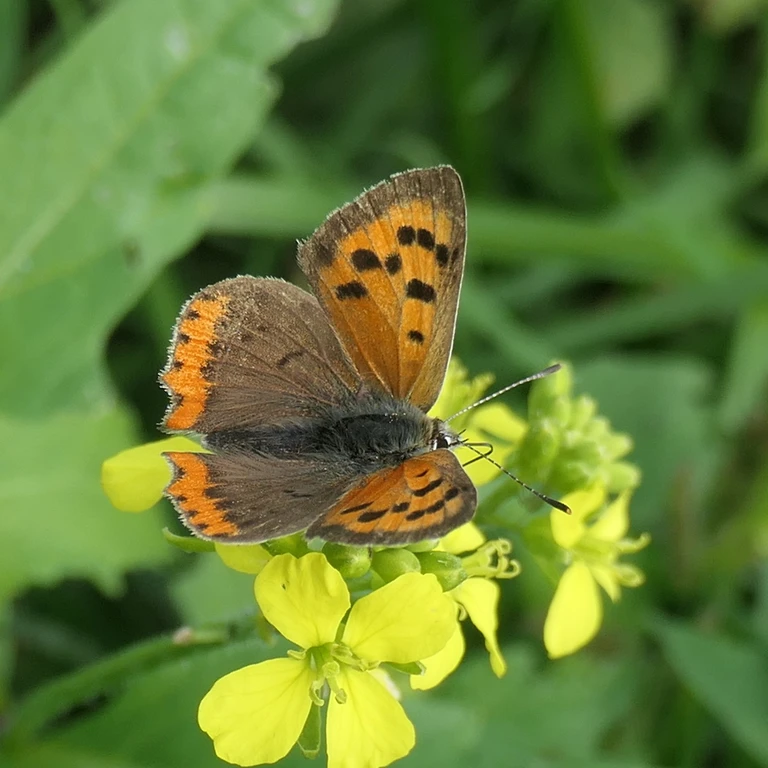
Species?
Lycaena phlaeas
